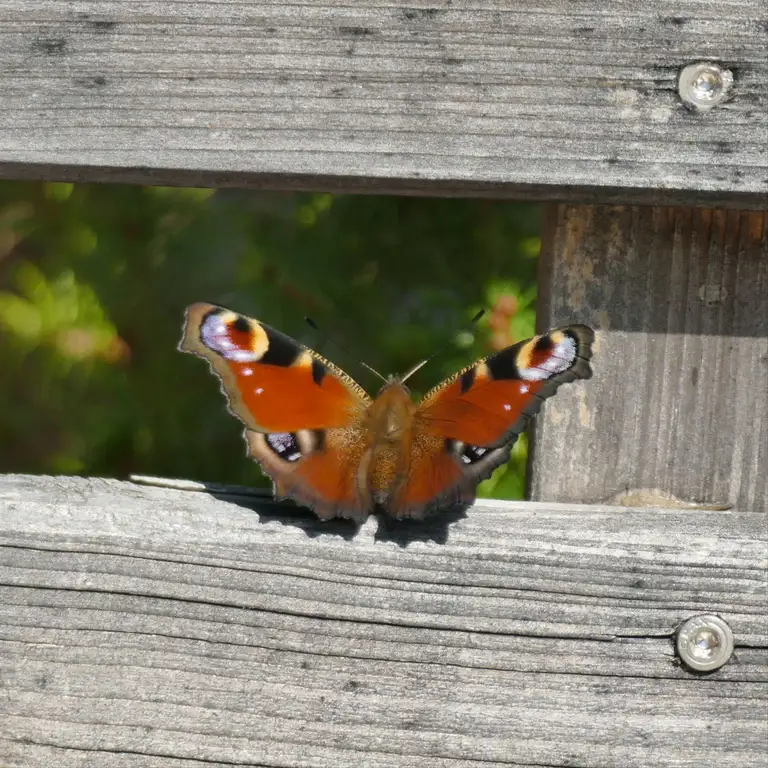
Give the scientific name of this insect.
Aglais io
